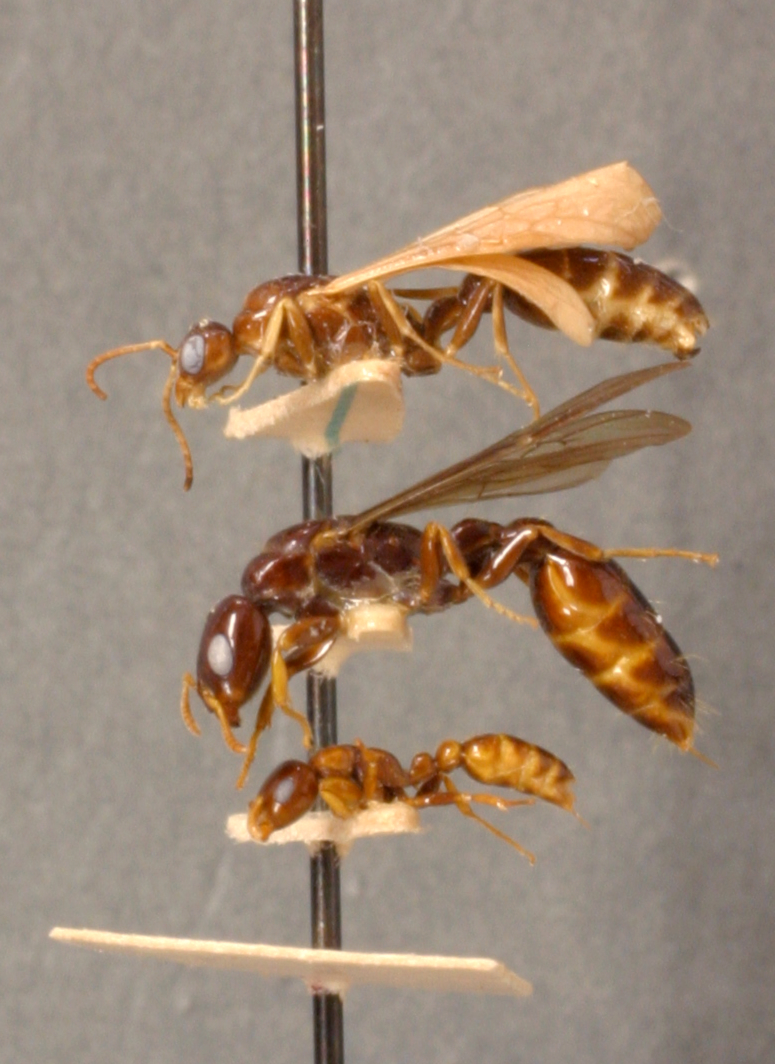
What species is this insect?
Pseudomyrma maligna
